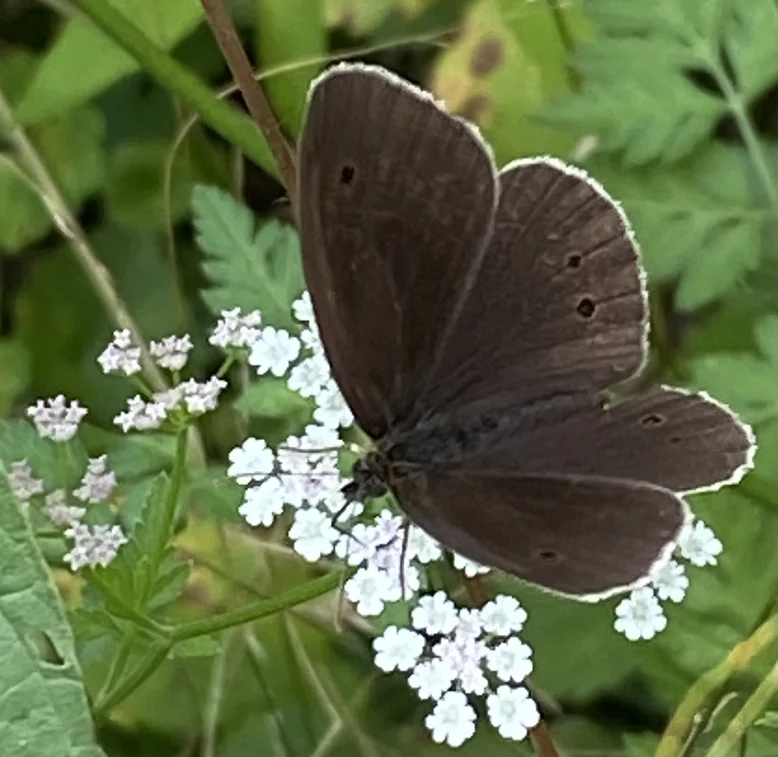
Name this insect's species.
Aphantopus hyperantus
